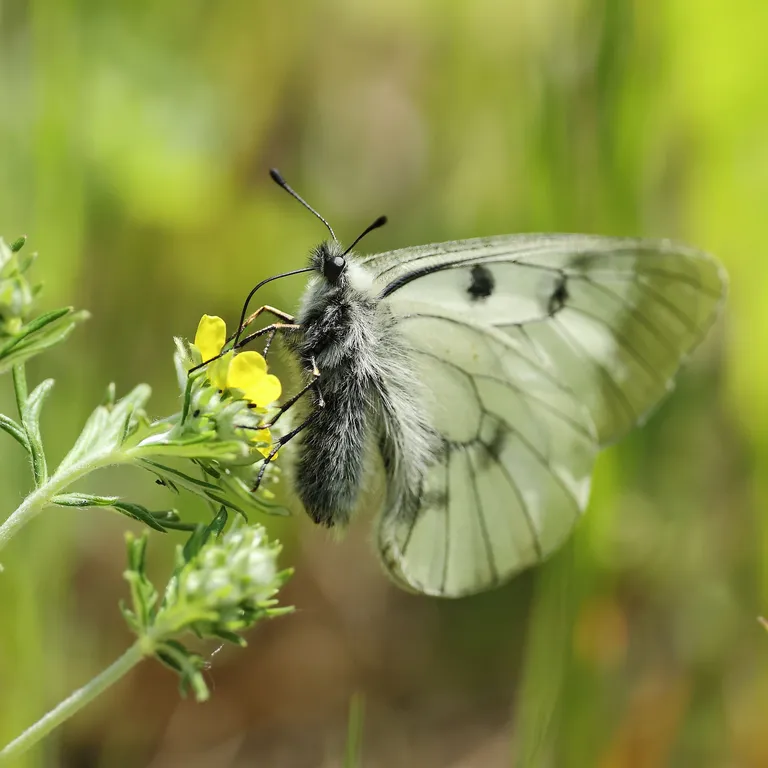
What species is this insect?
Parnassius mnemosyne
